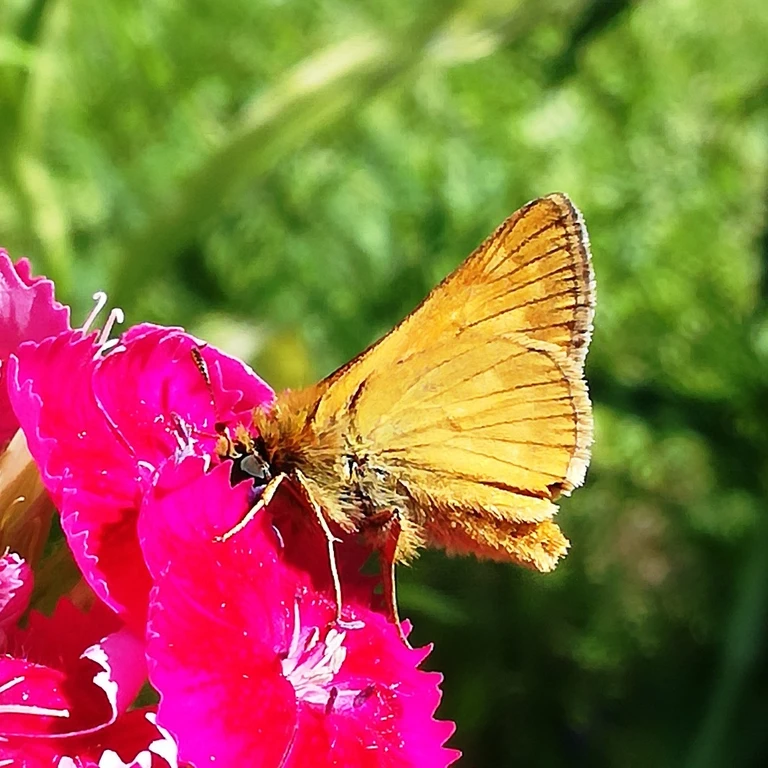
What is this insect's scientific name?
Ochlodes sylvanus (also Ochlodes venata)
